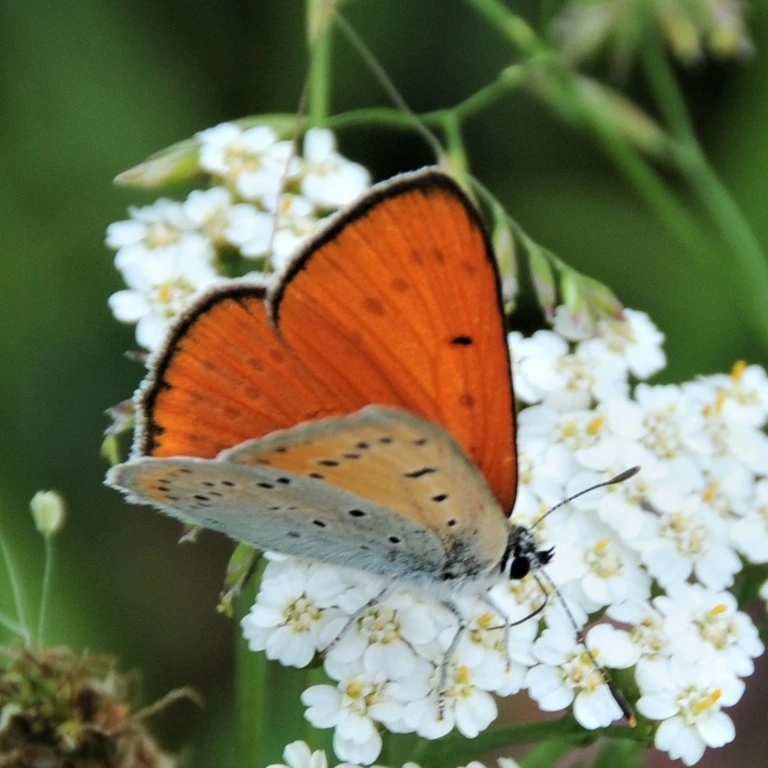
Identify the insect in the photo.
Lycaena dispar
